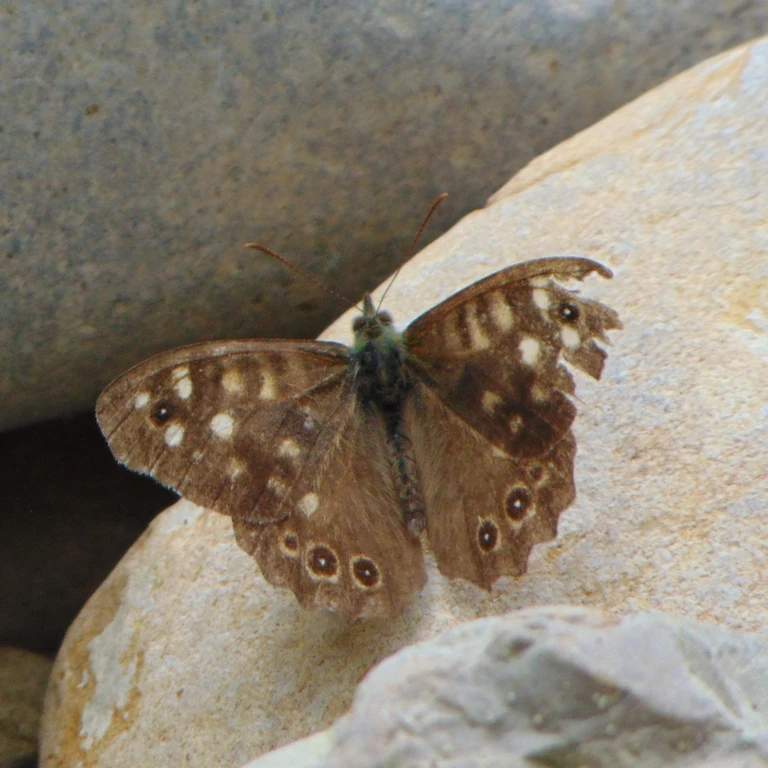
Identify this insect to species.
Pararge aegeria
